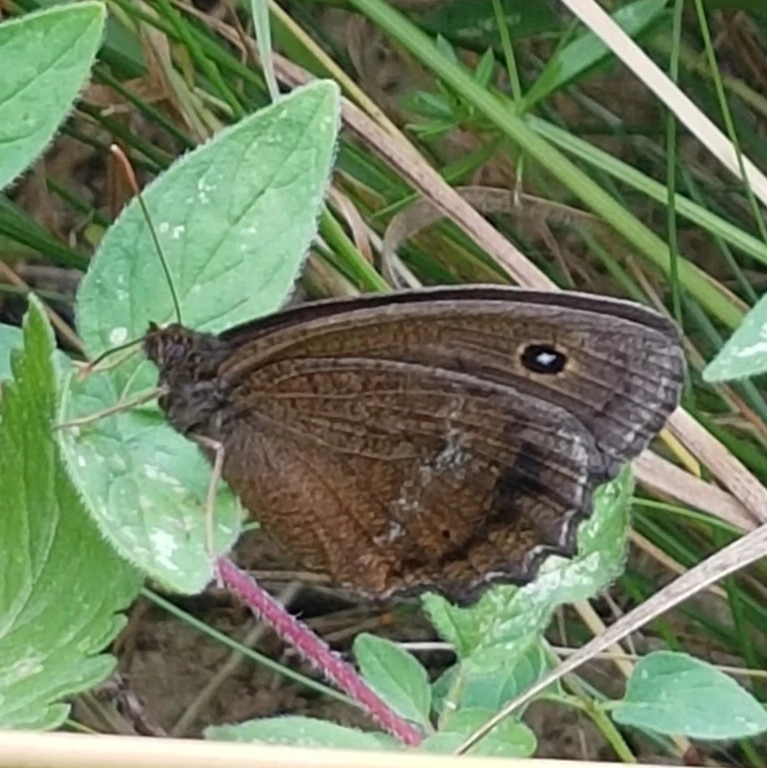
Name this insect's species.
Minois dryas
